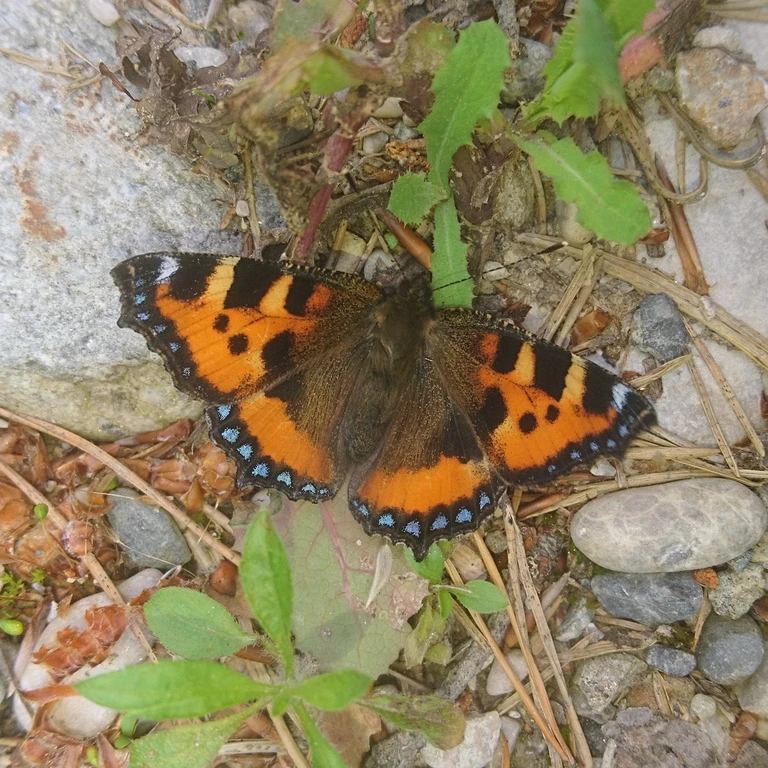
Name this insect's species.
Aglais urticae
